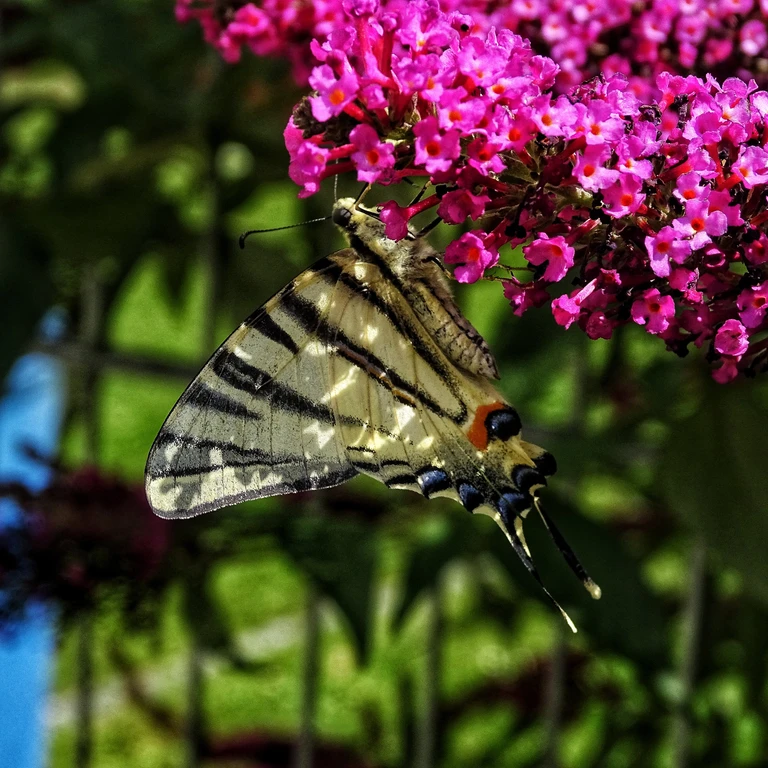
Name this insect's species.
Iphiclides podalirius
